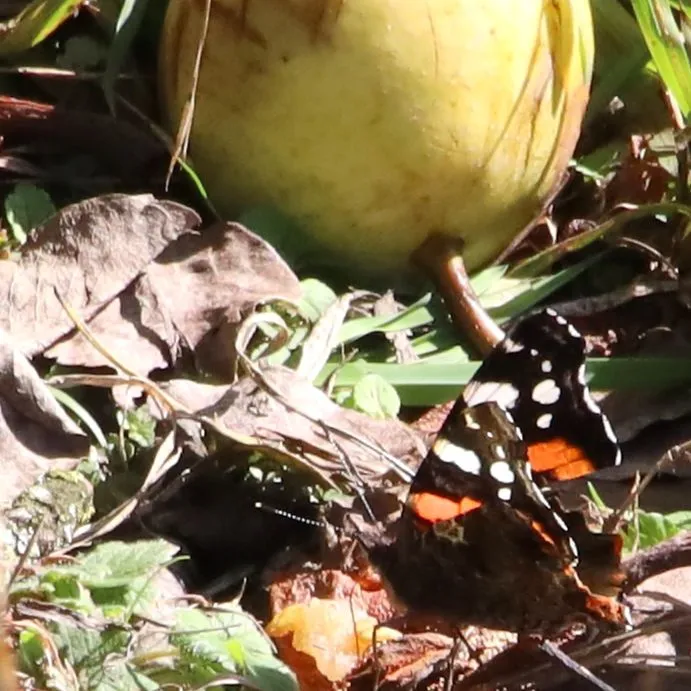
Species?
Vanessa atalanta
